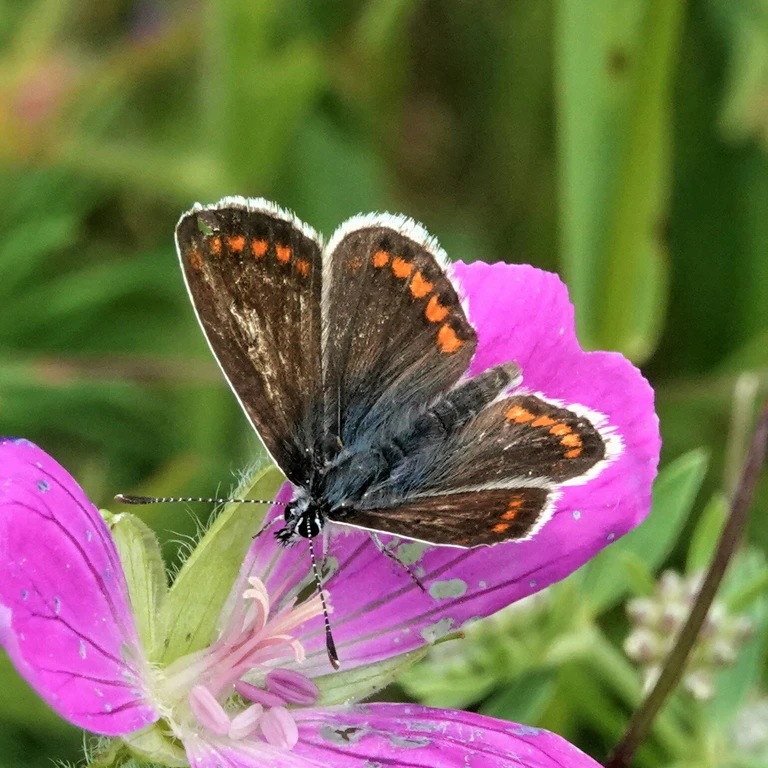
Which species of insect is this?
Aricia agestis/artaxerxes
